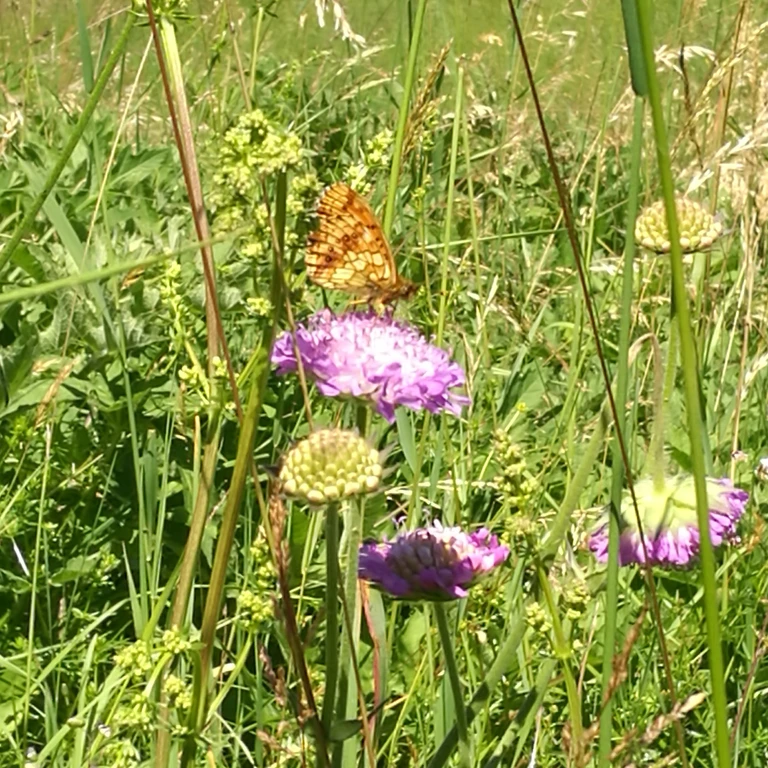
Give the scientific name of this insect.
Brenthis ino
